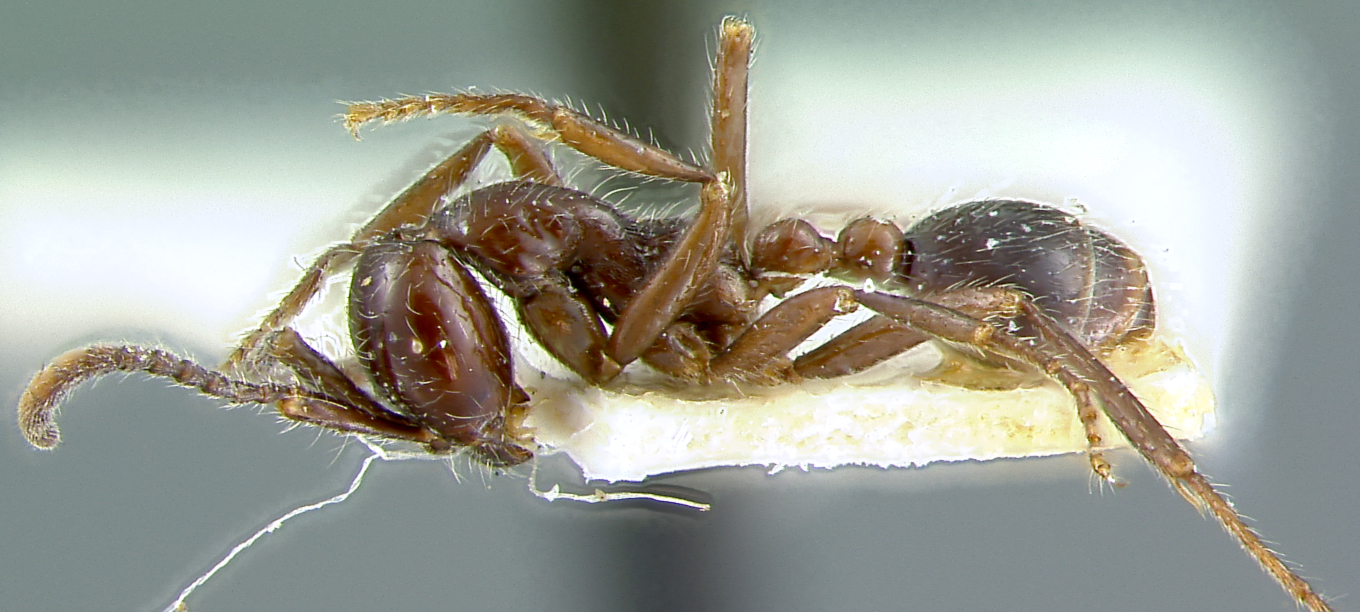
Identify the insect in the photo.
Eciton angustinode
